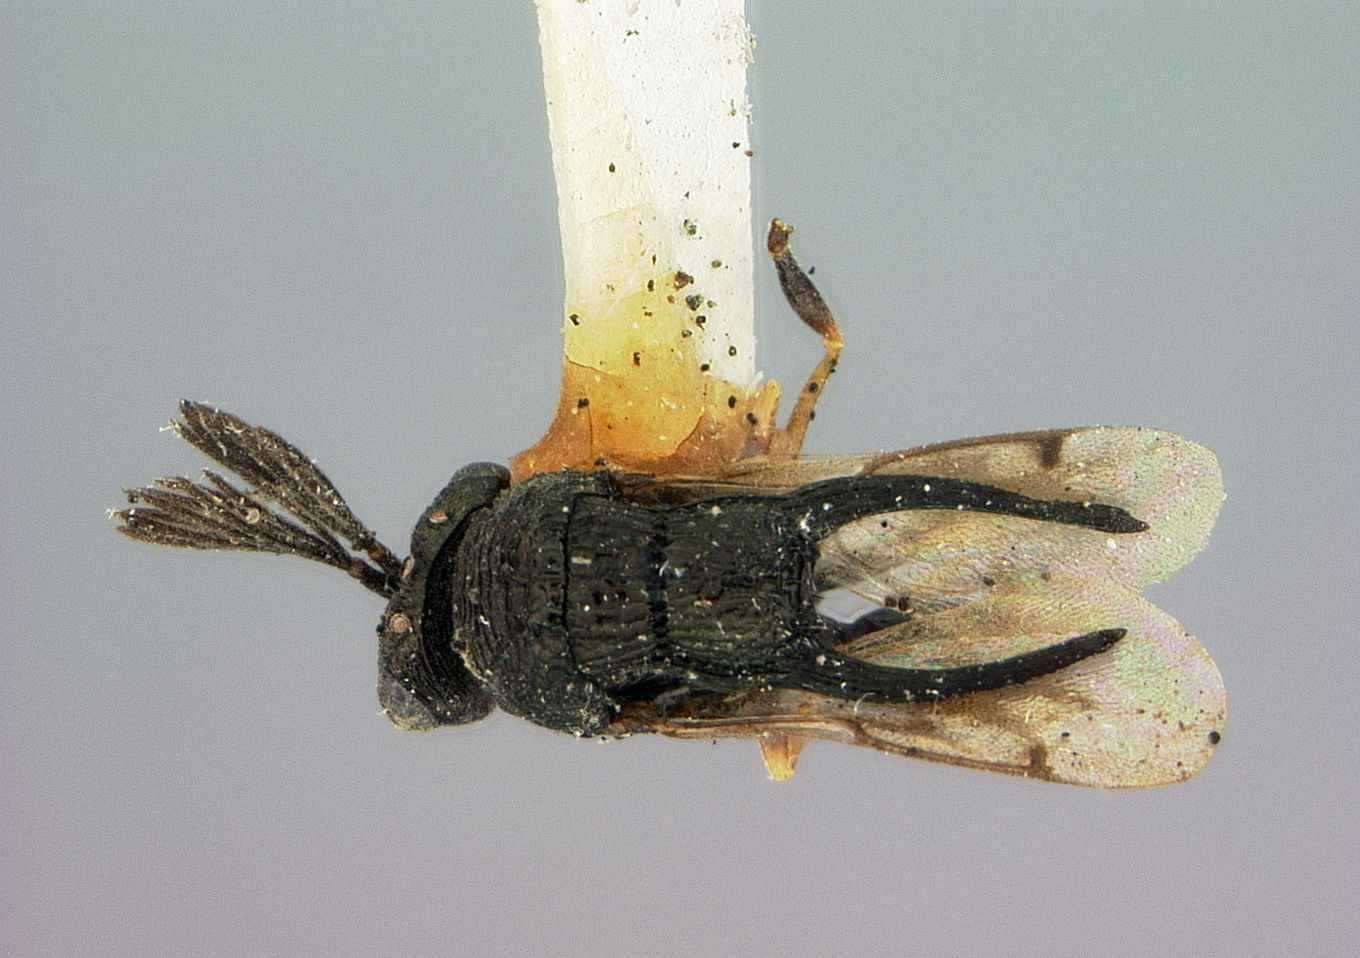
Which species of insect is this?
Thoracantha floridana
